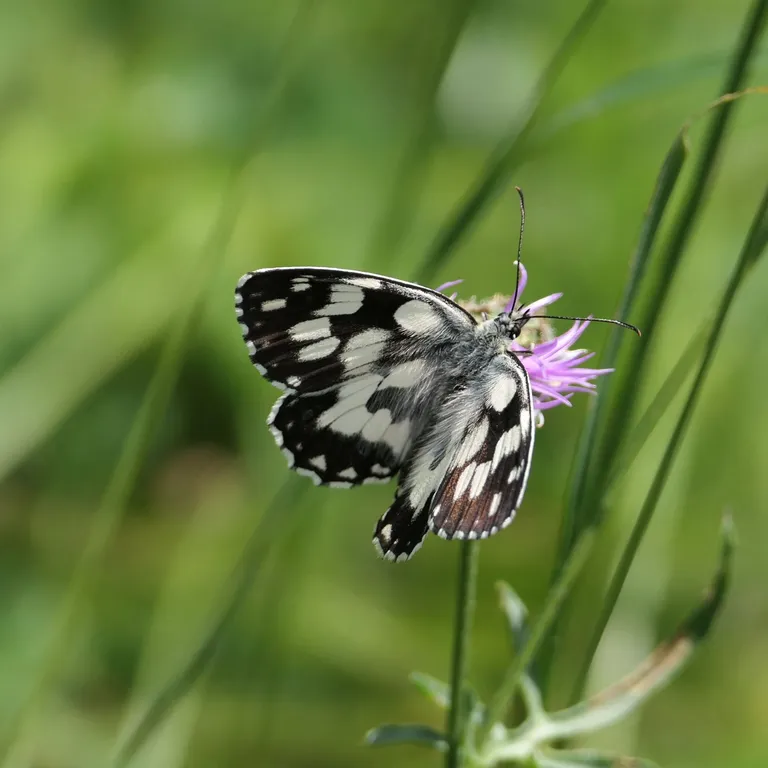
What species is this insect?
Melanargia galathea
